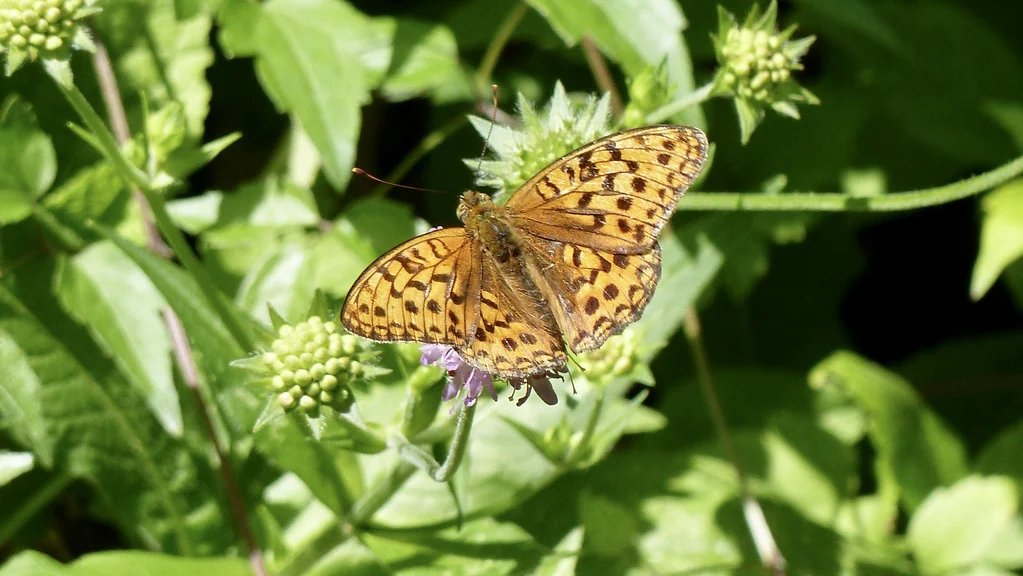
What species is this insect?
Fabriciana adippe
